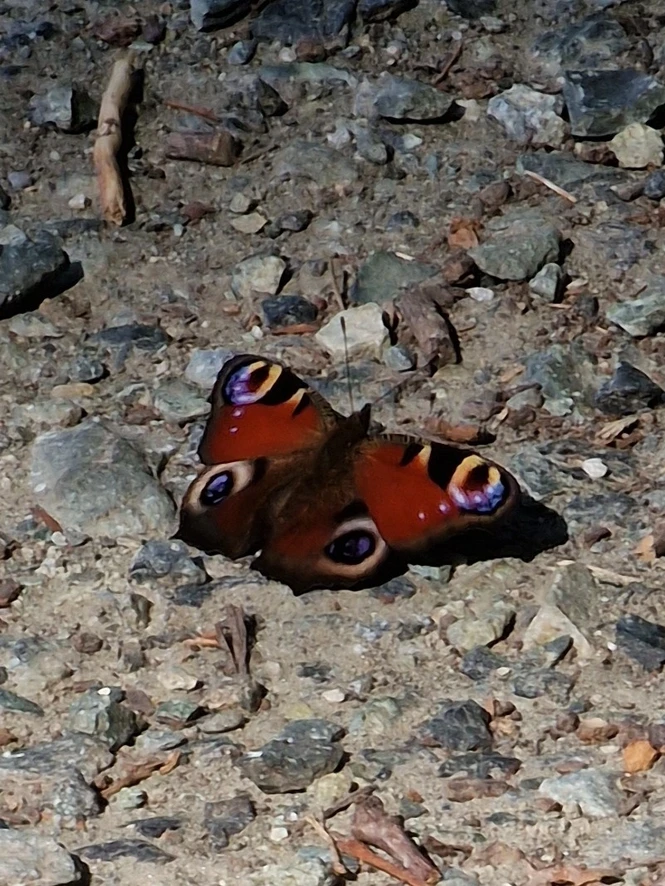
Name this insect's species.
Aglais io
